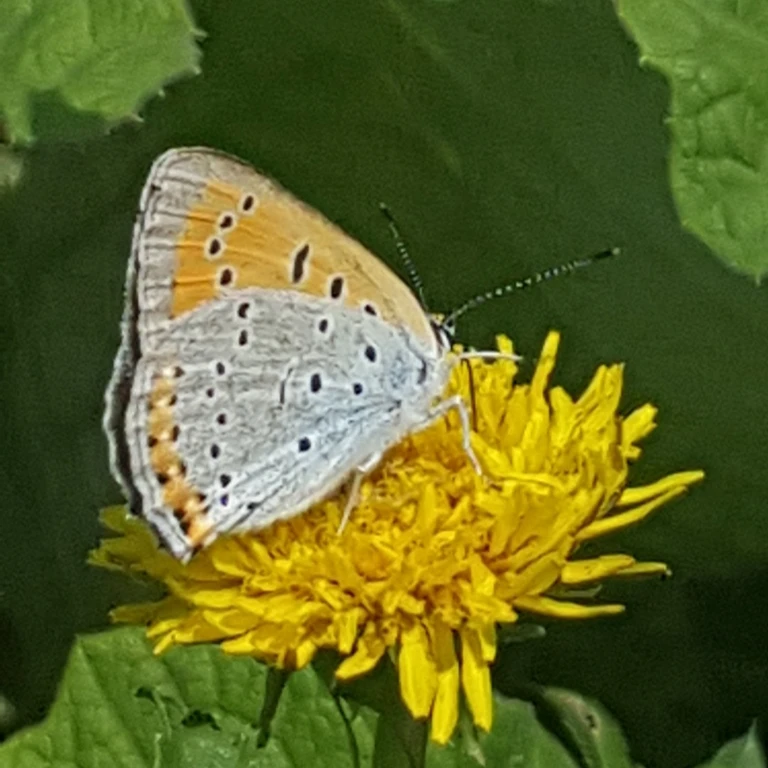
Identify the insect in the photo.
Lycaena dispar
